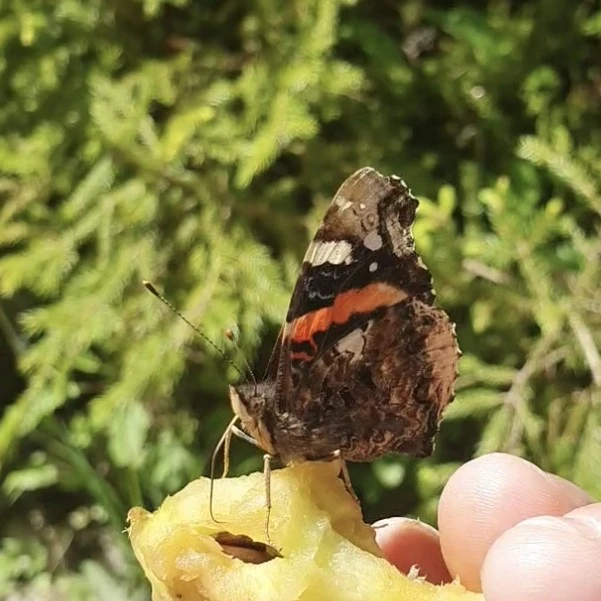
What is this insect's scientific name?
Vanessa atalanta
